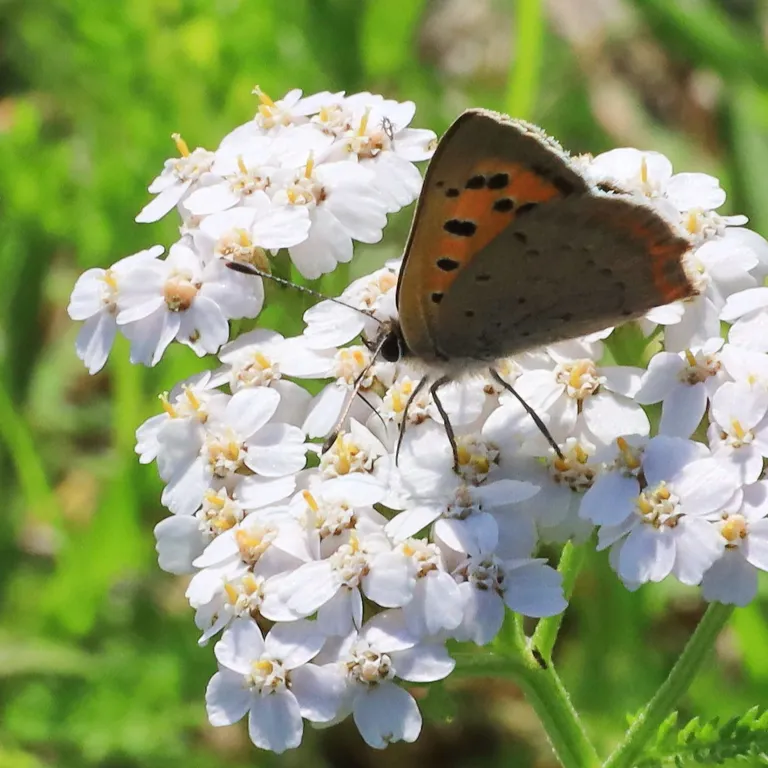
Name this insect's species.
Lycaena phlaeas
